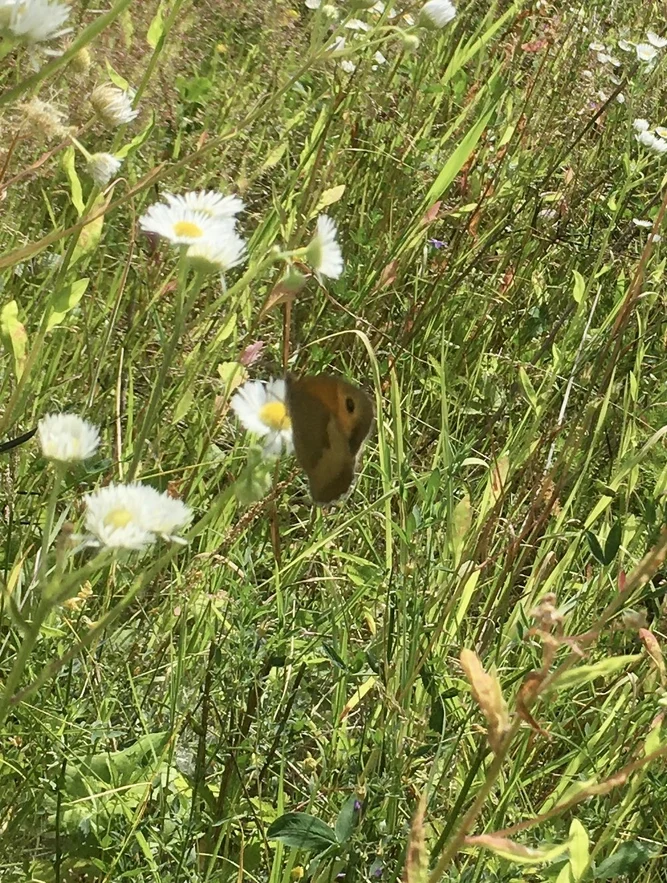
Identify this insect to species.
Maniola jurtina
